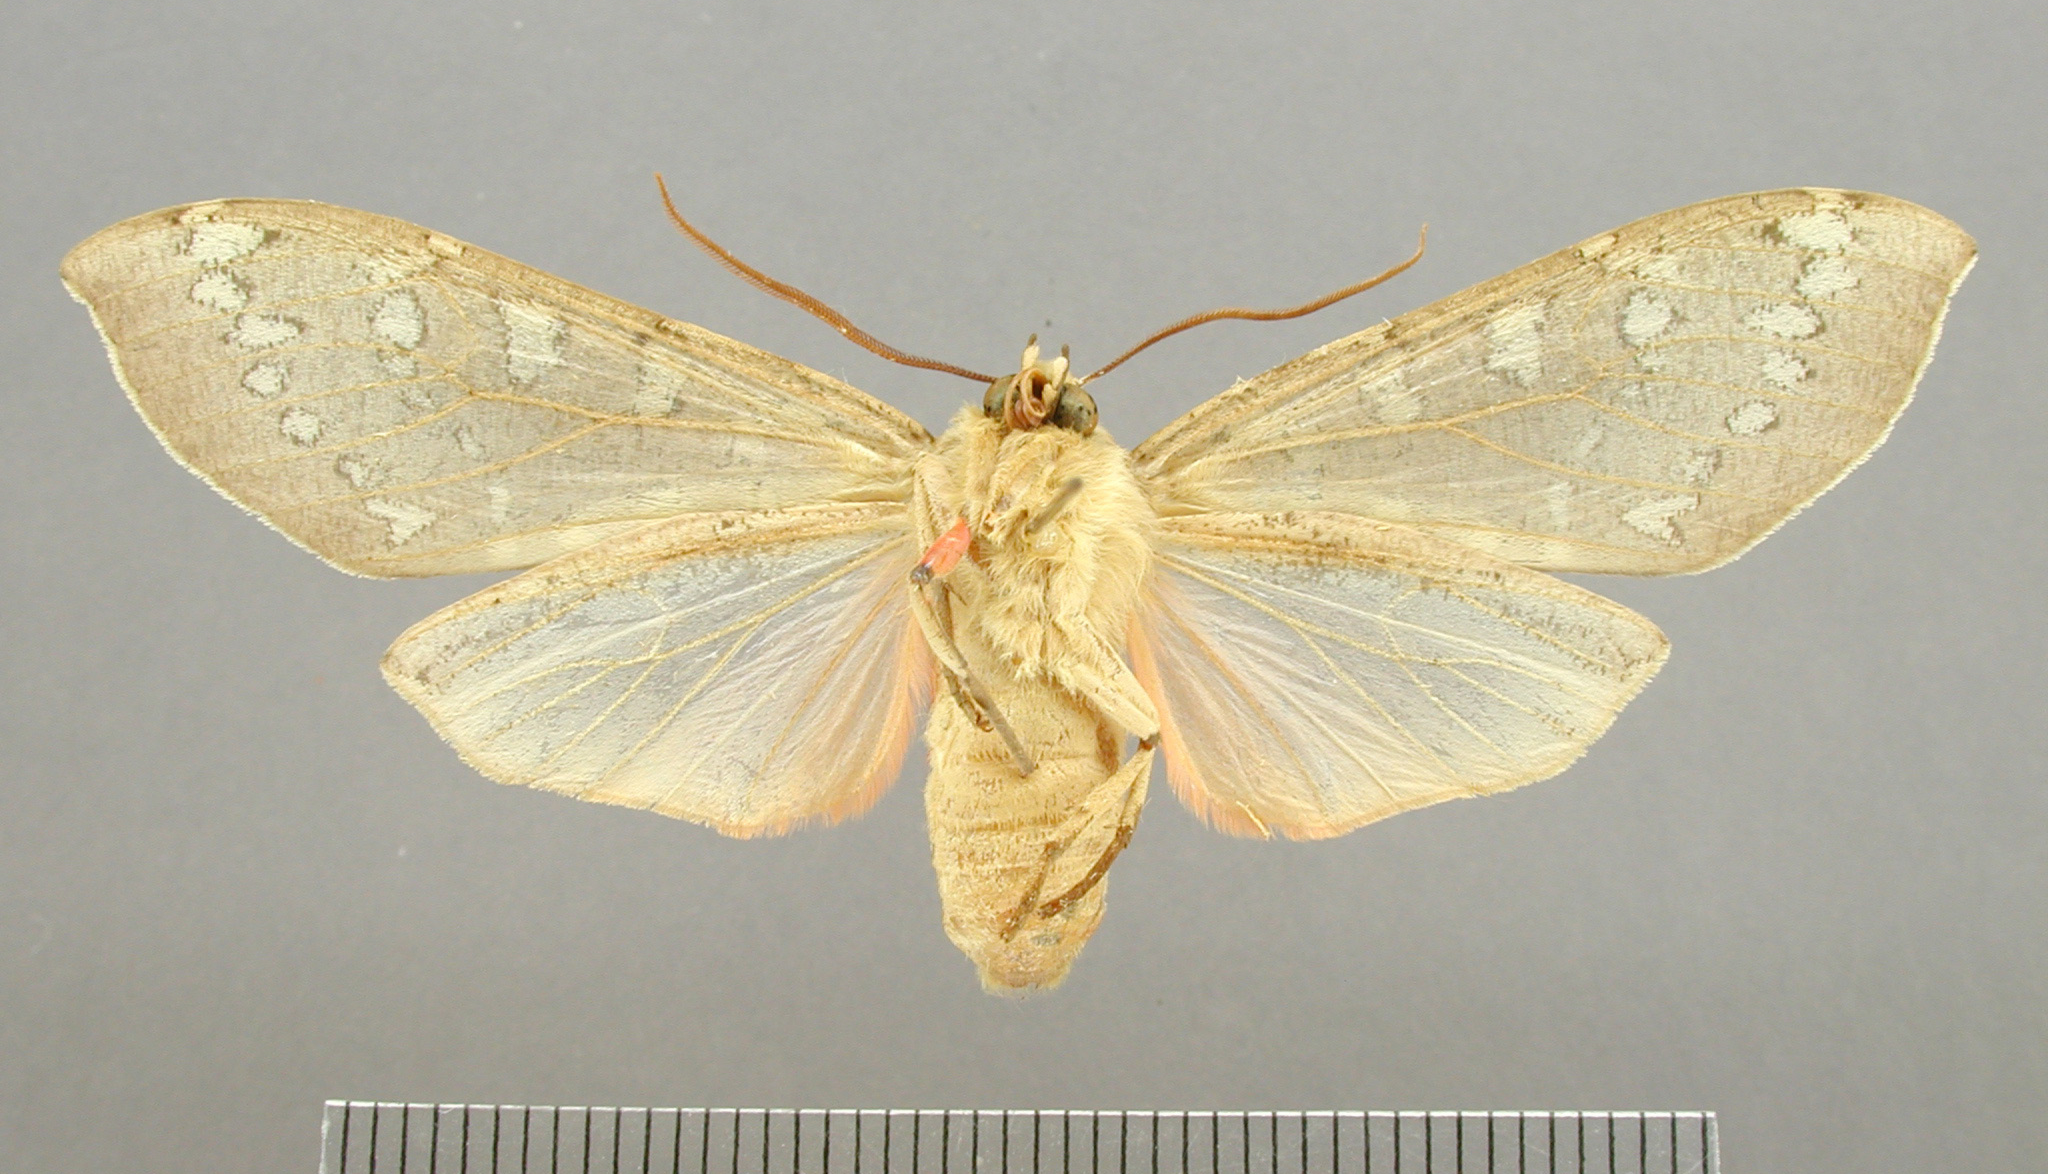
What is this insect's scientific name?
Halisidota mansueta
